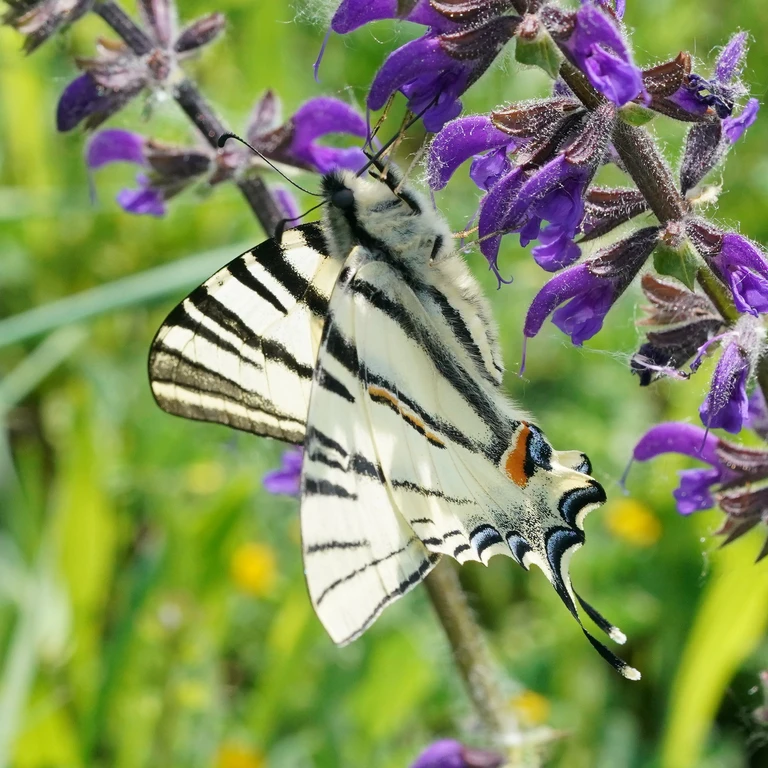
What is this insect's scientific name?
Iphiclides podalirius
